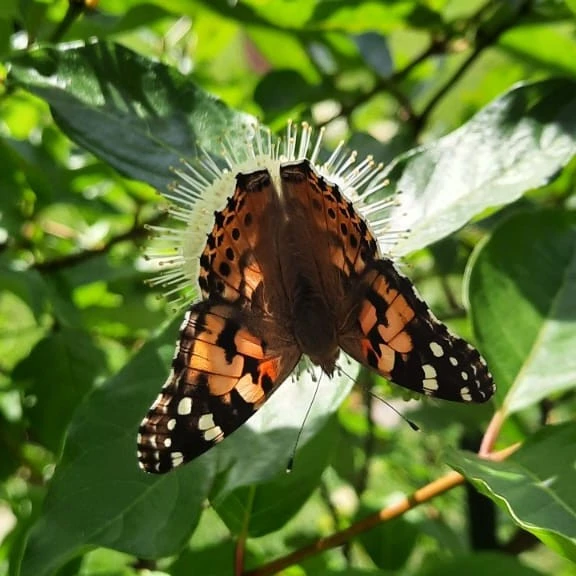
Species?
Vanessa cardui
